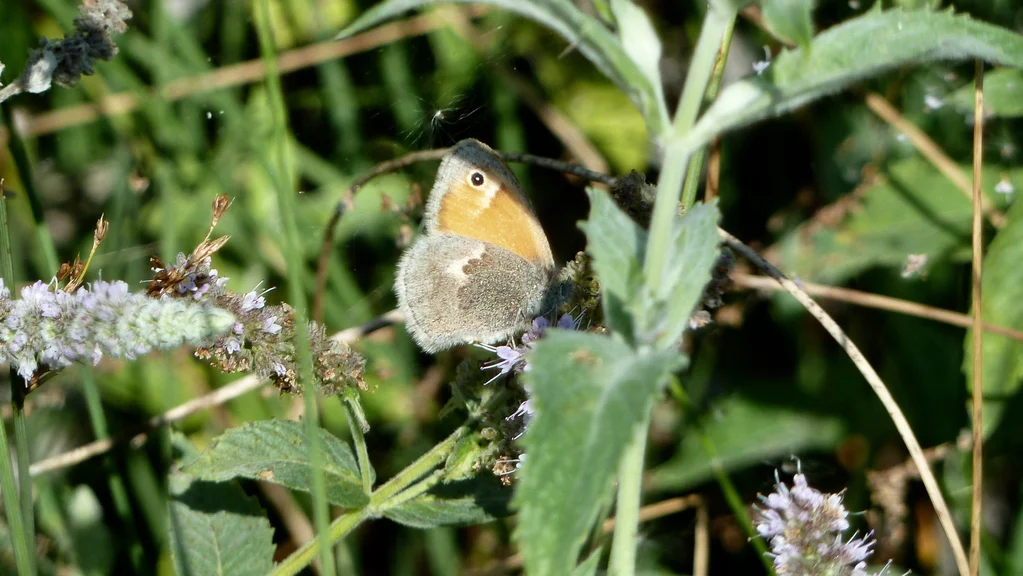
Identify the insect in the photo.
Coenonympha pamphilus
